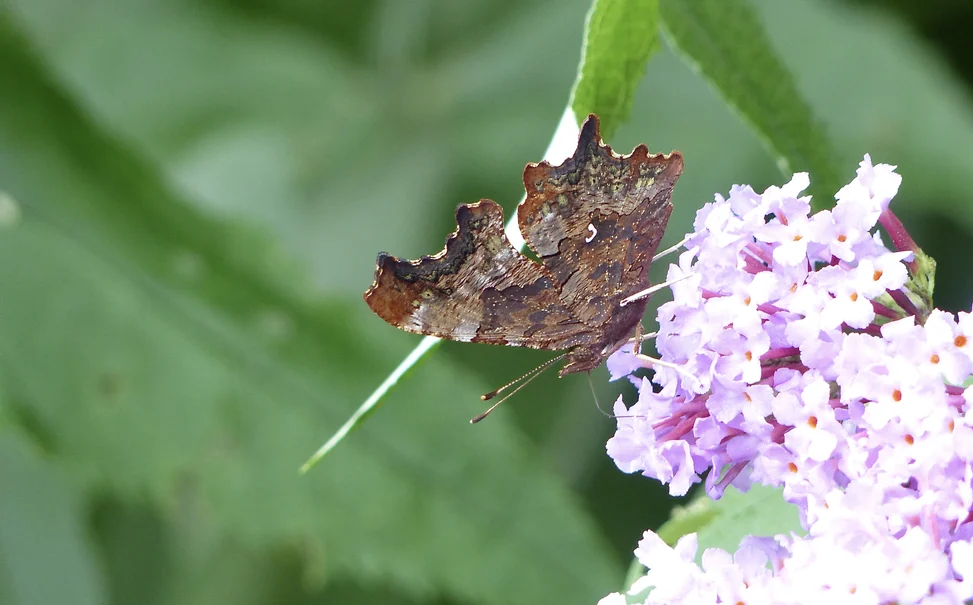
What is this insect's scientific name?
Polygonia c-album
